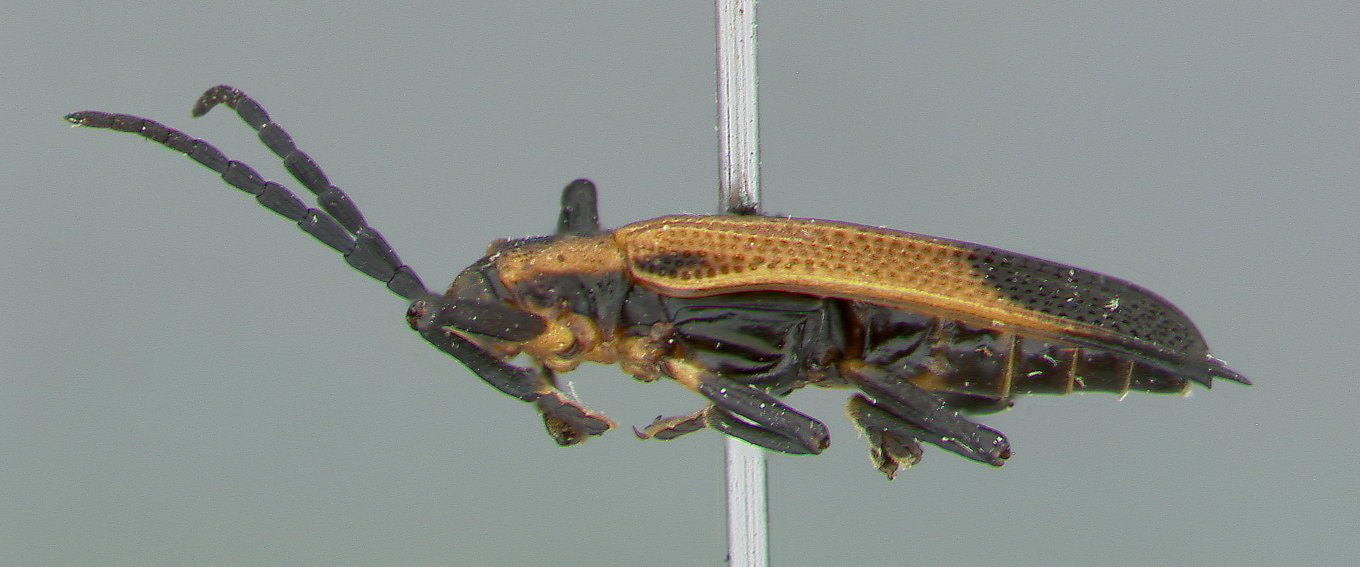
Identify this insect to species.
Sceloenopla nevermanni
